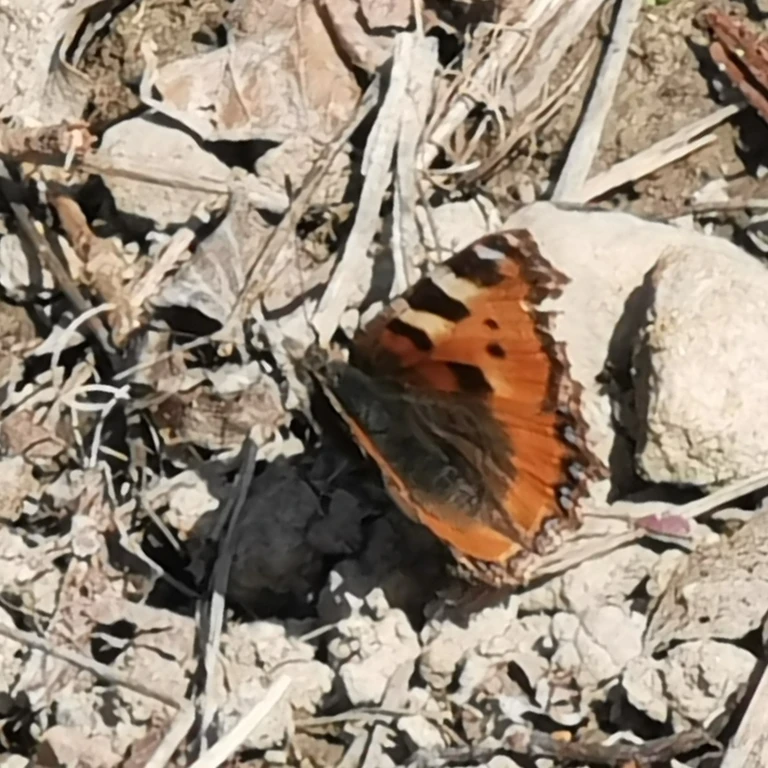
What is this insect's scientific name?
Aglais urticae
